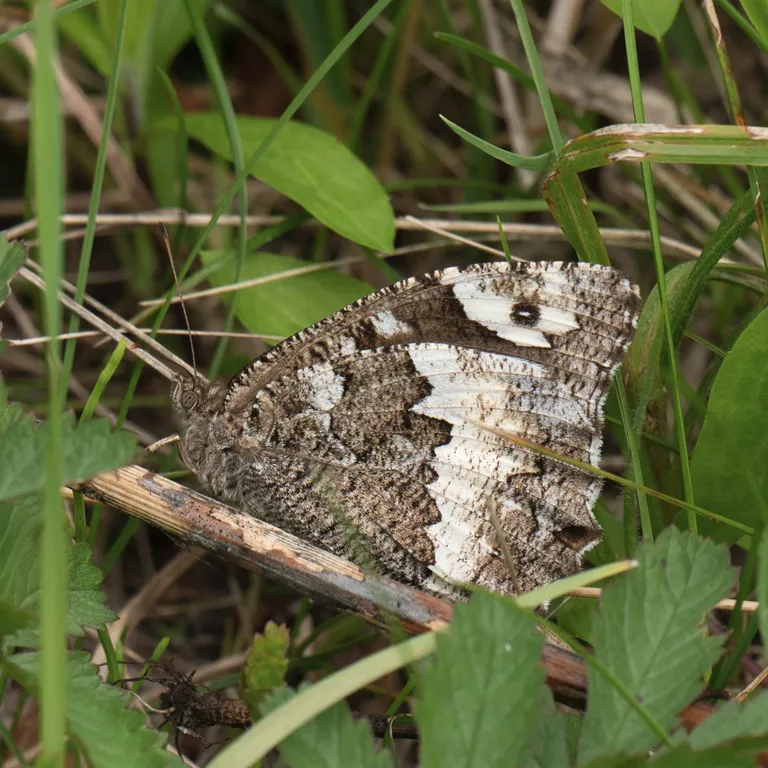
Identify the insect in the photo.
Brintesia circe
